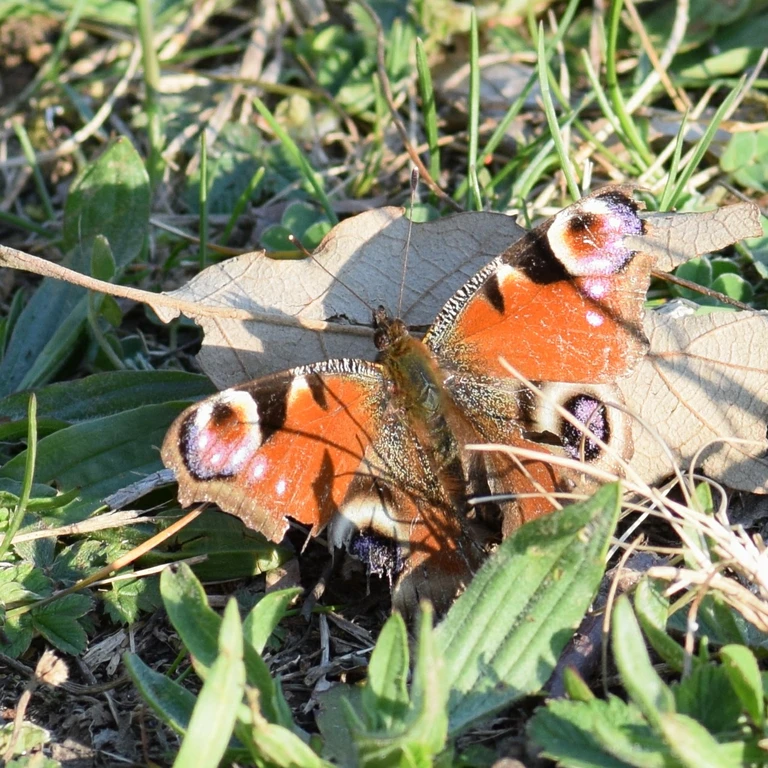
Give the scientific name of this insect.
Aglais io
